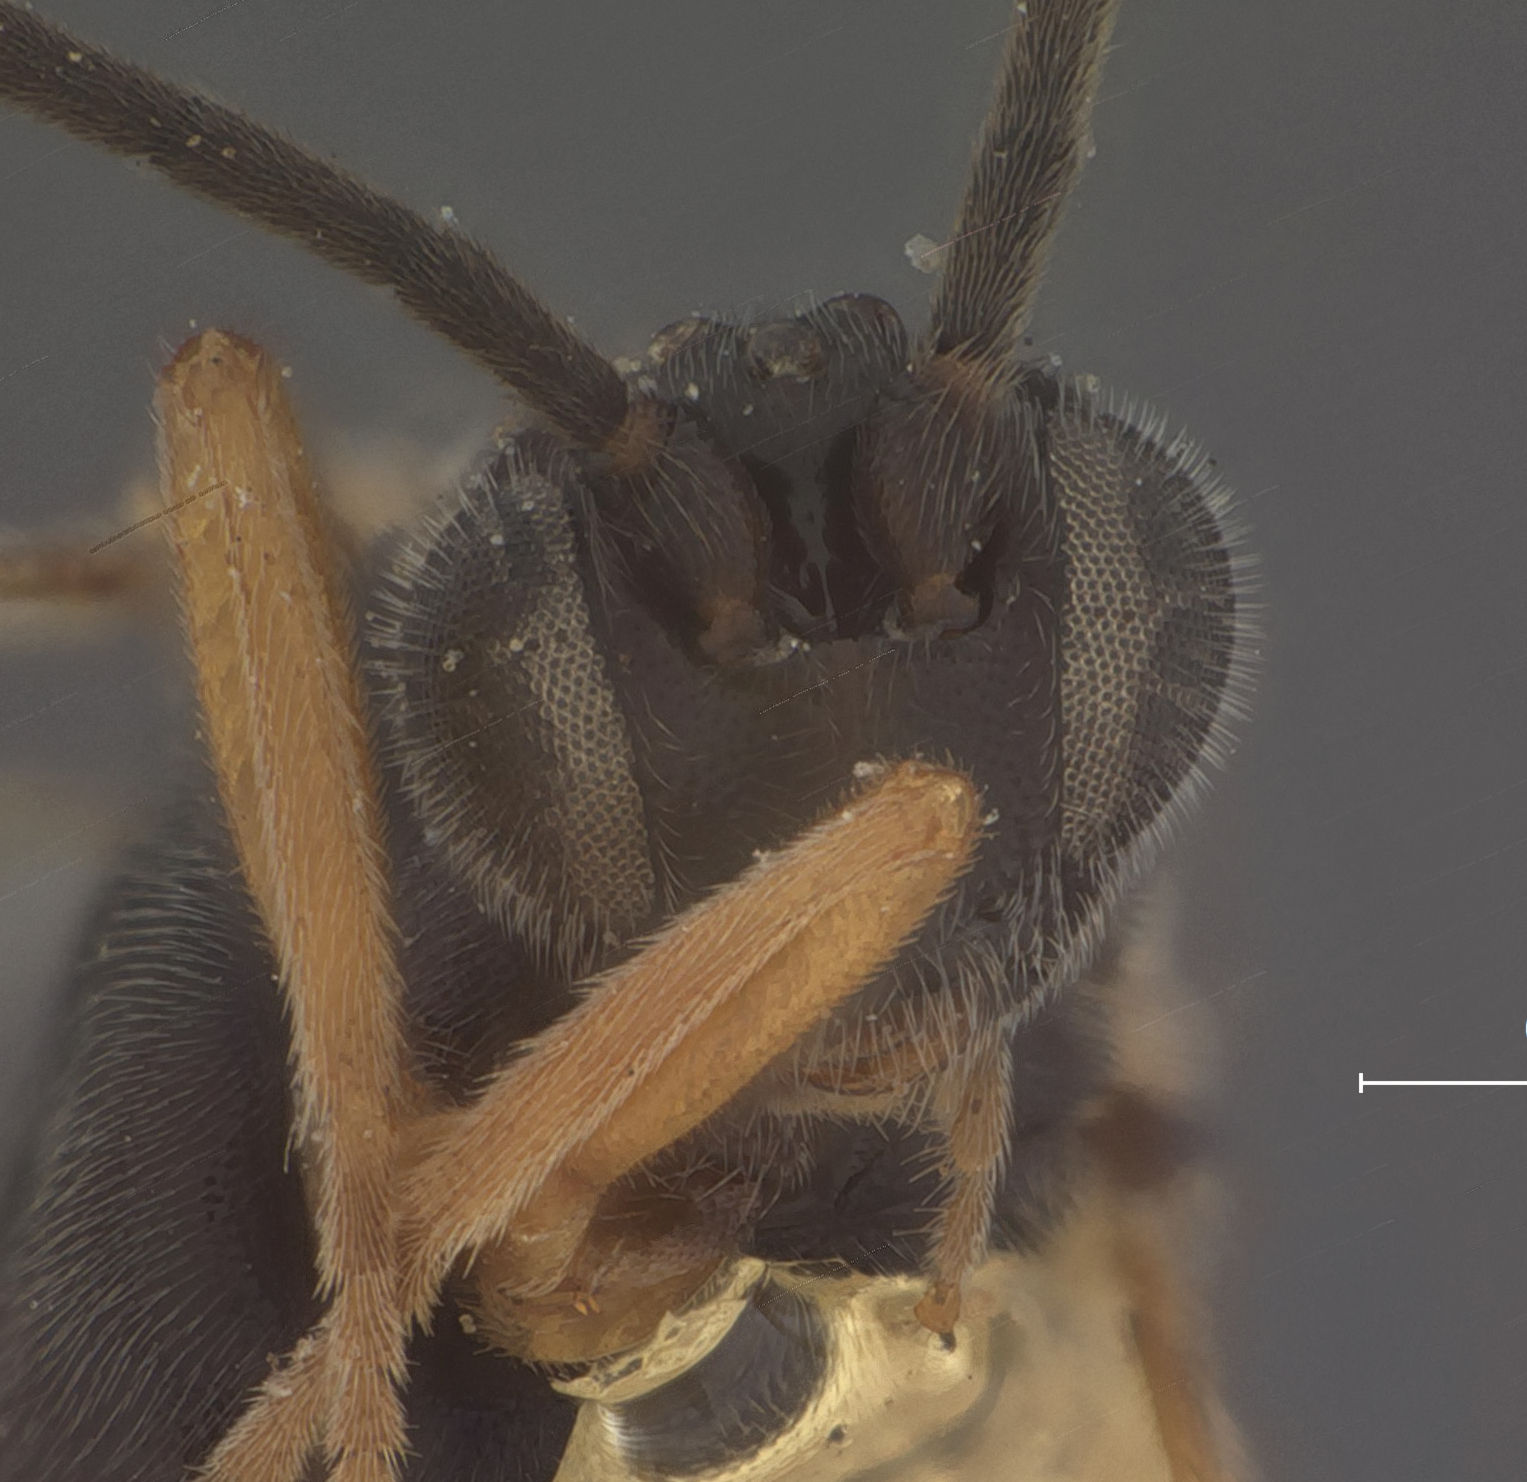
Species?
Apanteles neomexicanus
